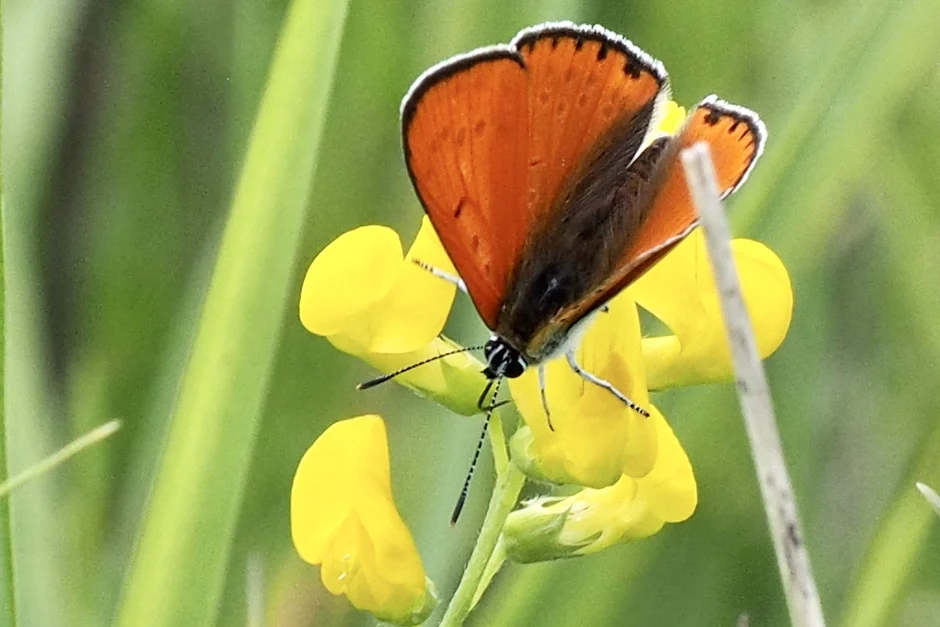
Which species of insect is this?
Lycaena dispar
